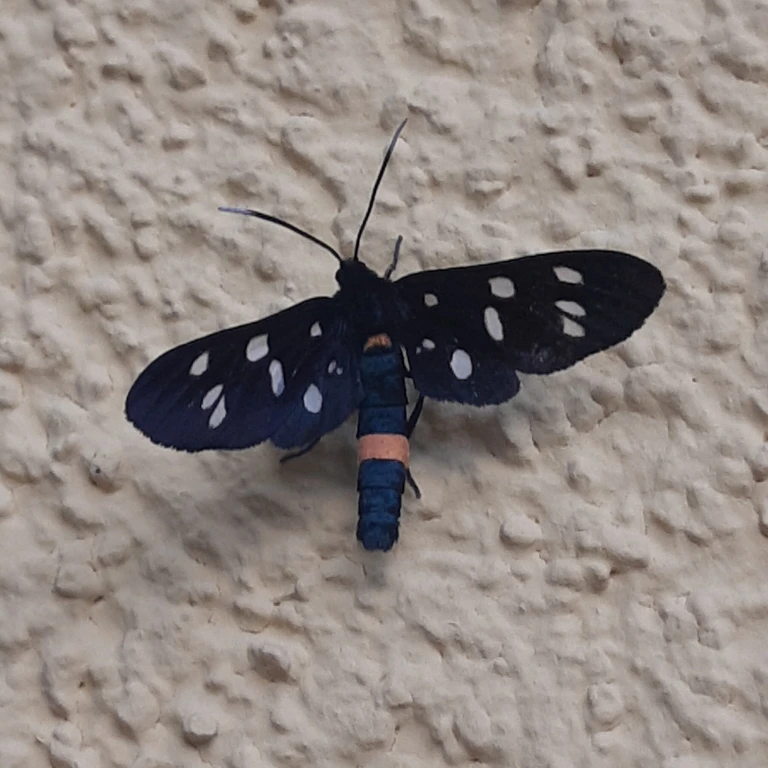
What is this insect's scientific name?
Amata phegea
